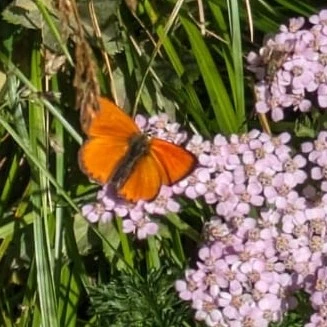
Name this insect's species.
Lycaena virgaureae
